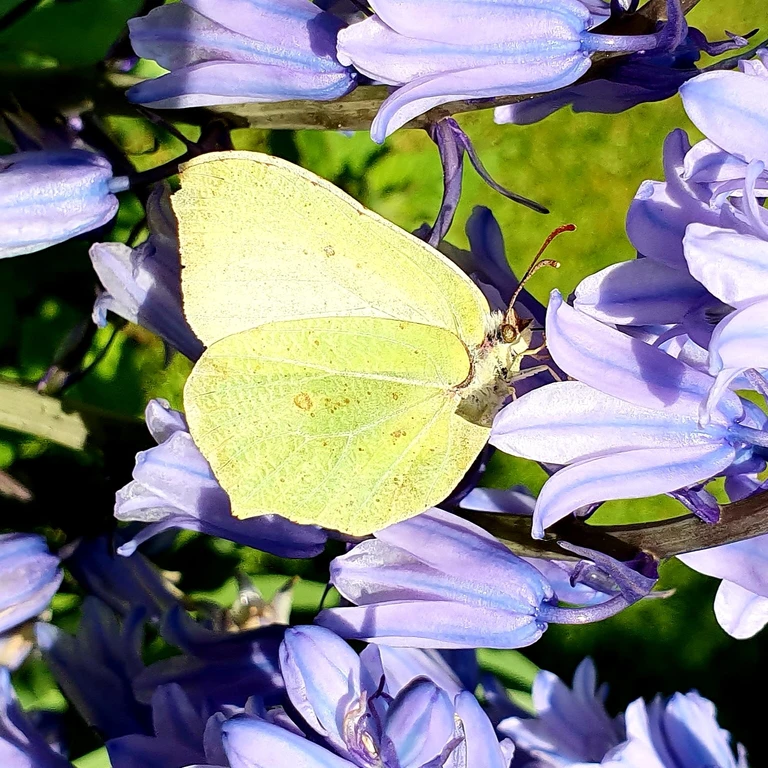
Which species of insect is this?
Gonepteryx rhamni
